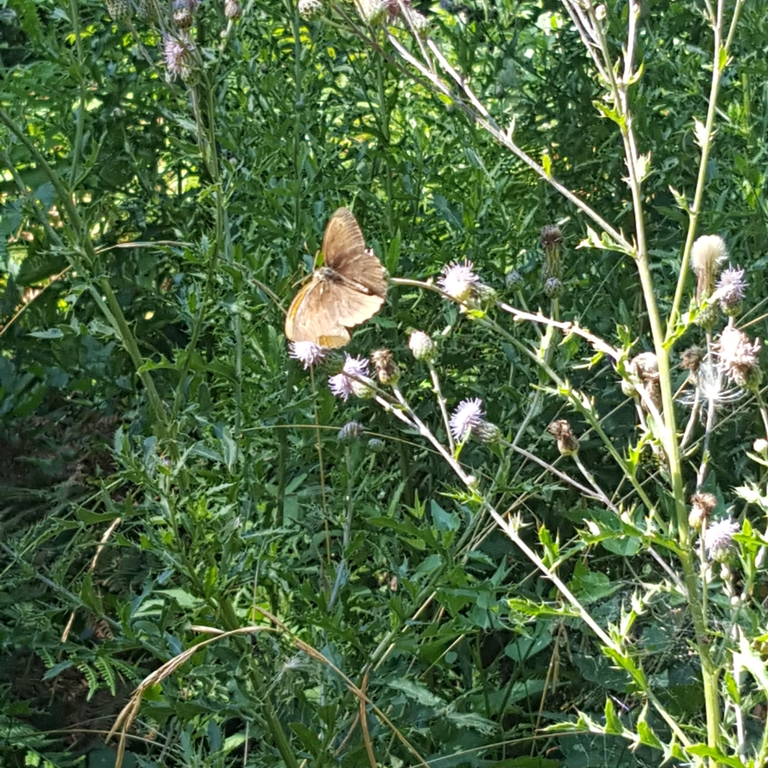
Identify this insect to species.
Maniola jurtina
